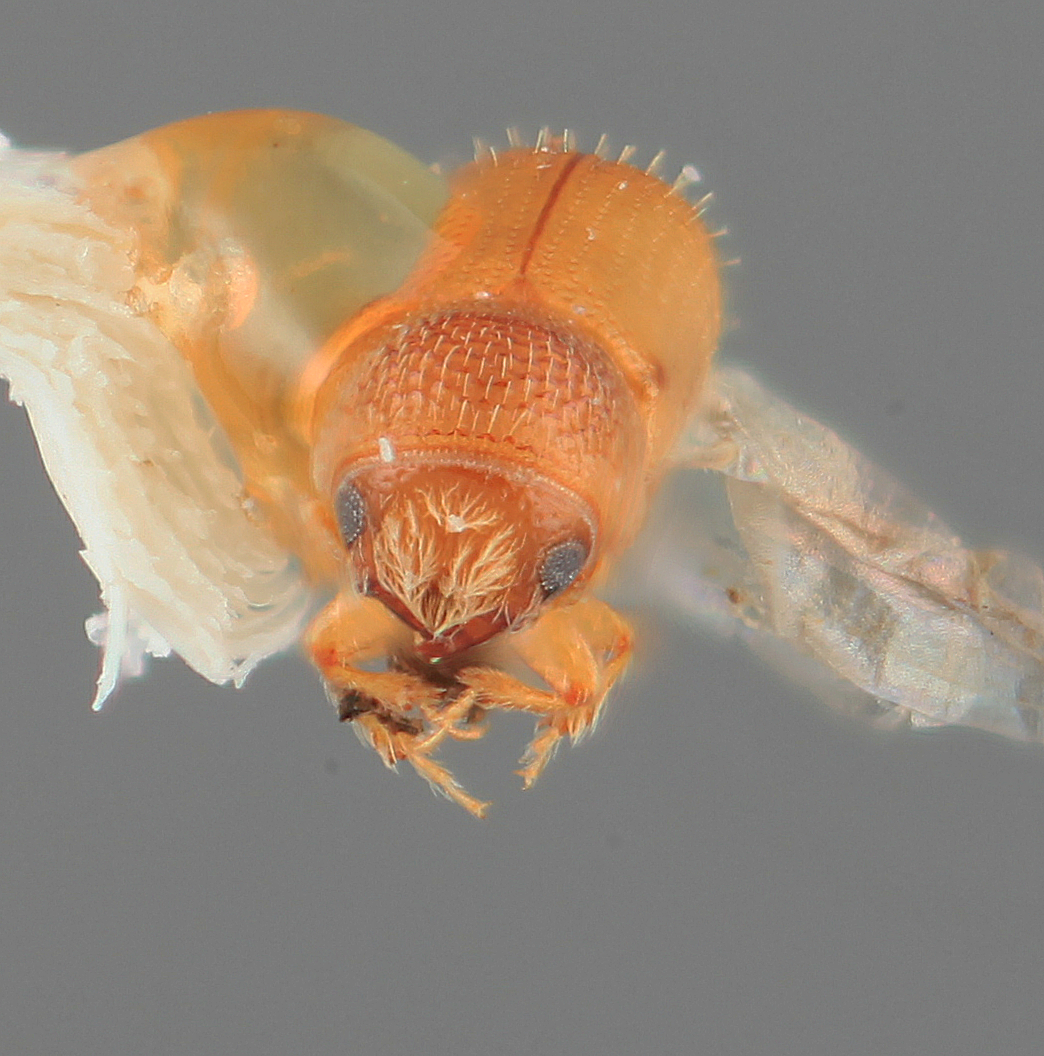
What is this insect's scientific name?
Pityophthorus vesculus
